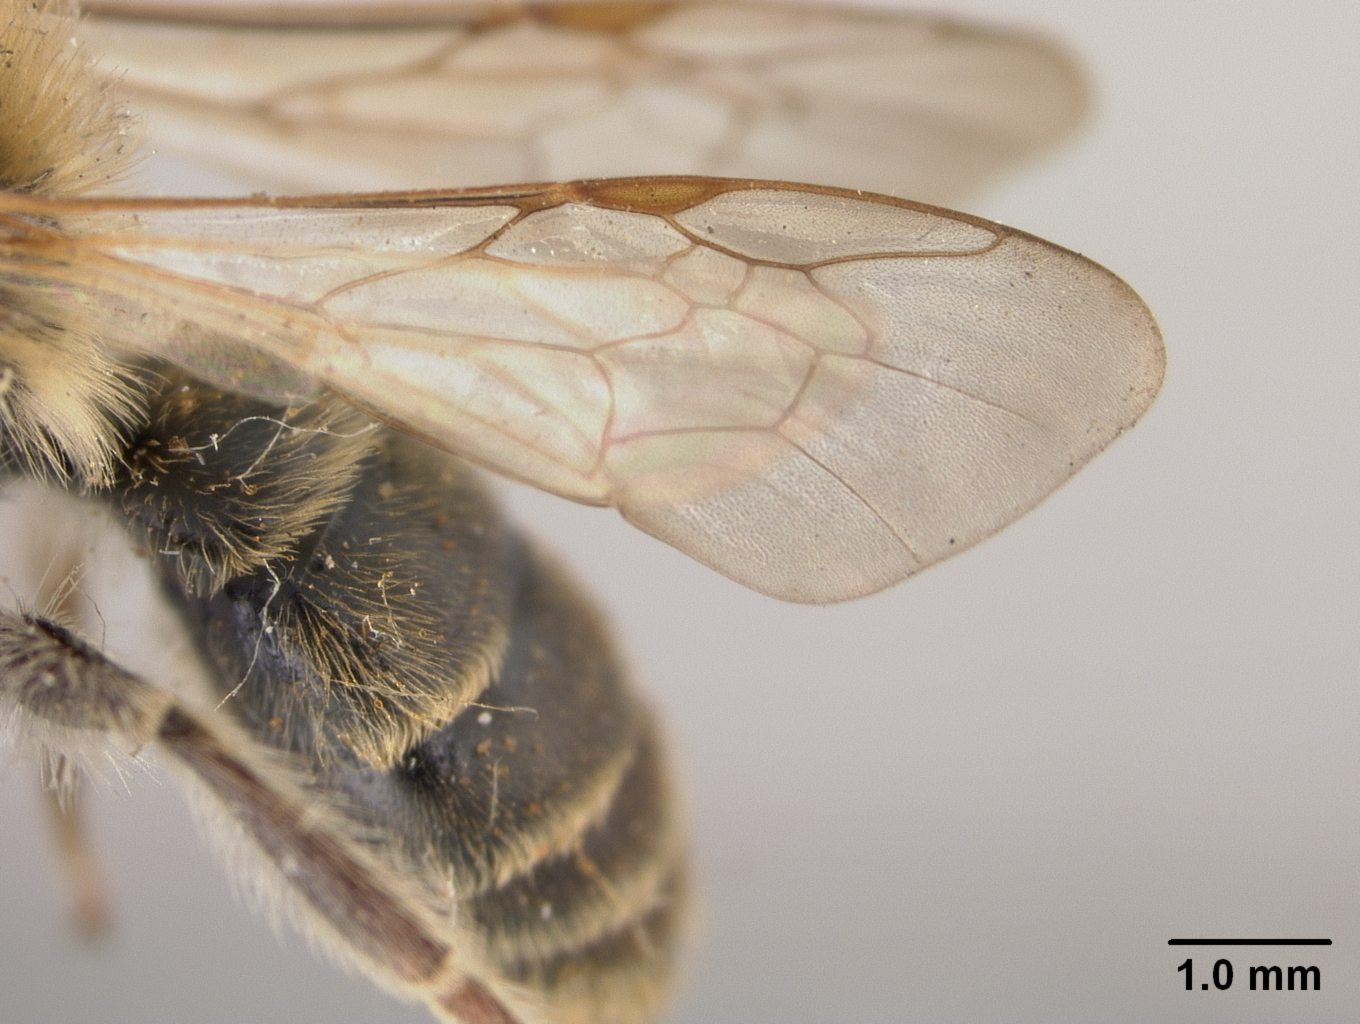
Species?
Andrena winkleyi
